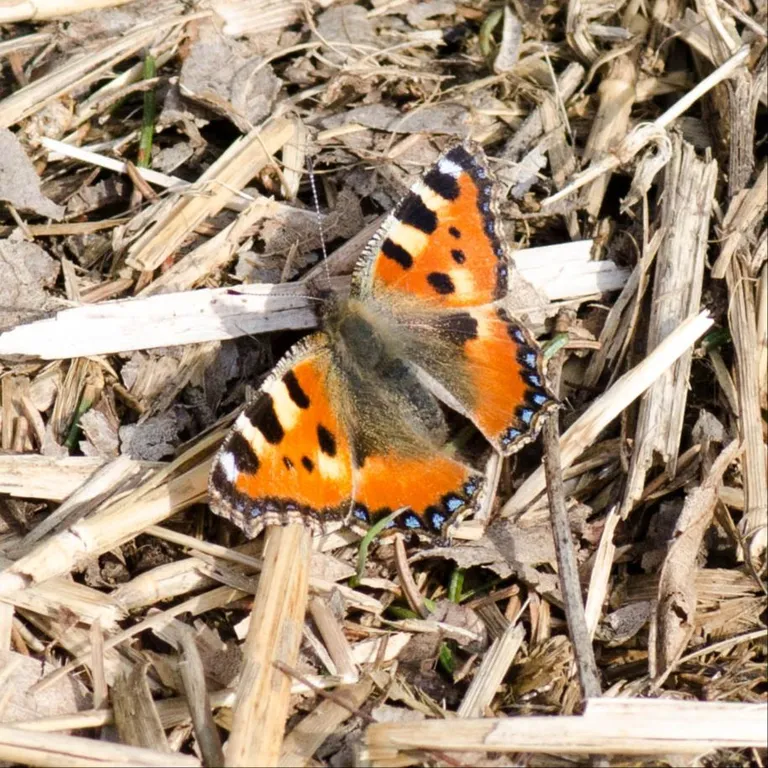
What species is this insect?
Aglais urticae
